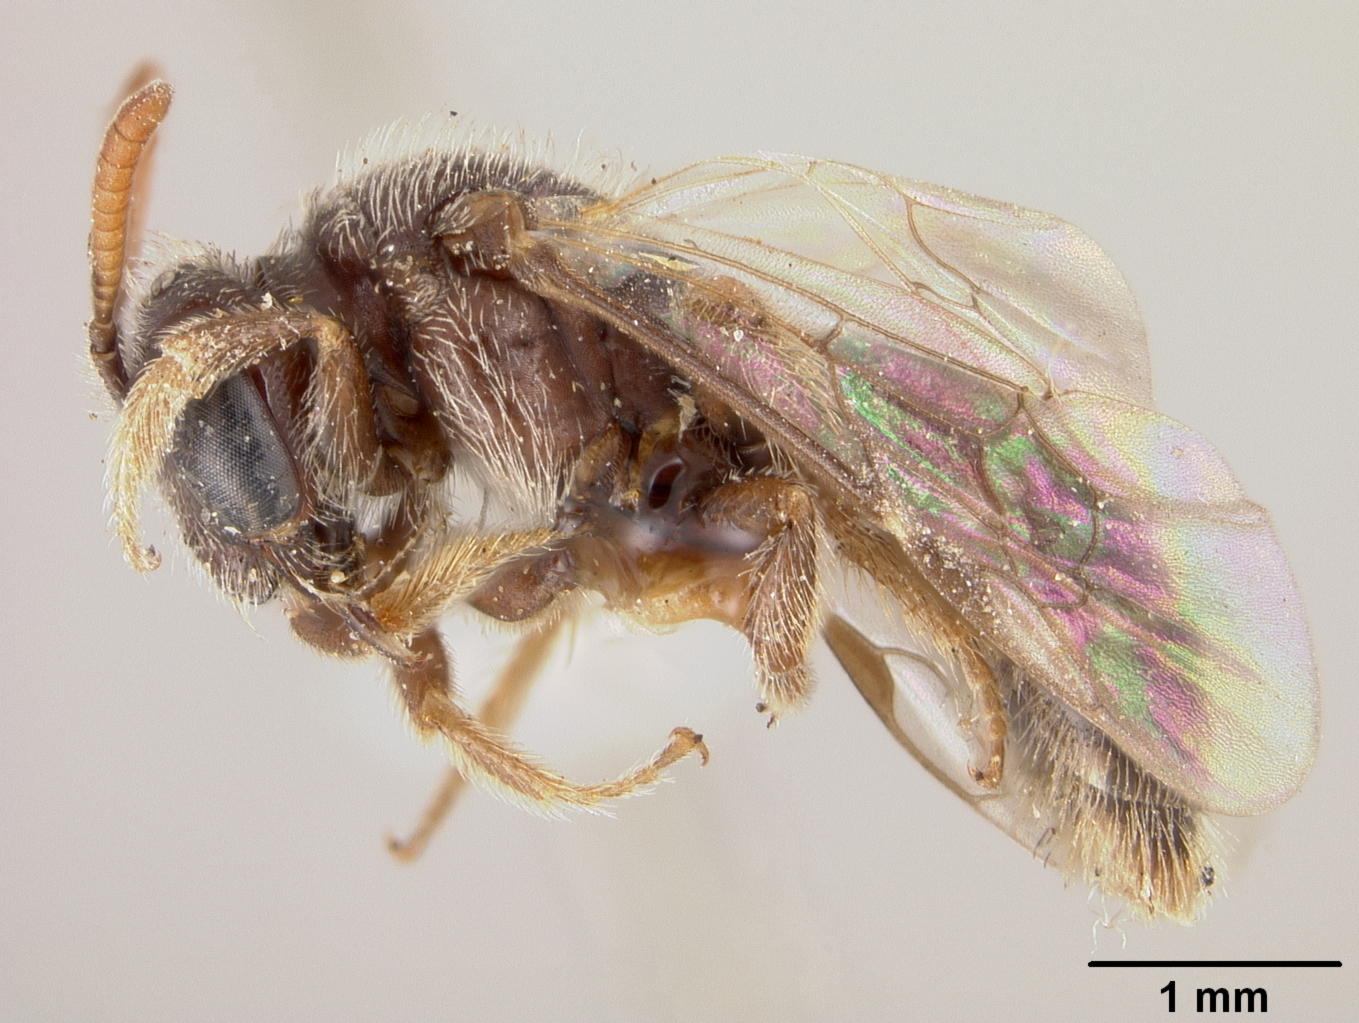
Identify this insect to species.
Greeleyella potentillae
